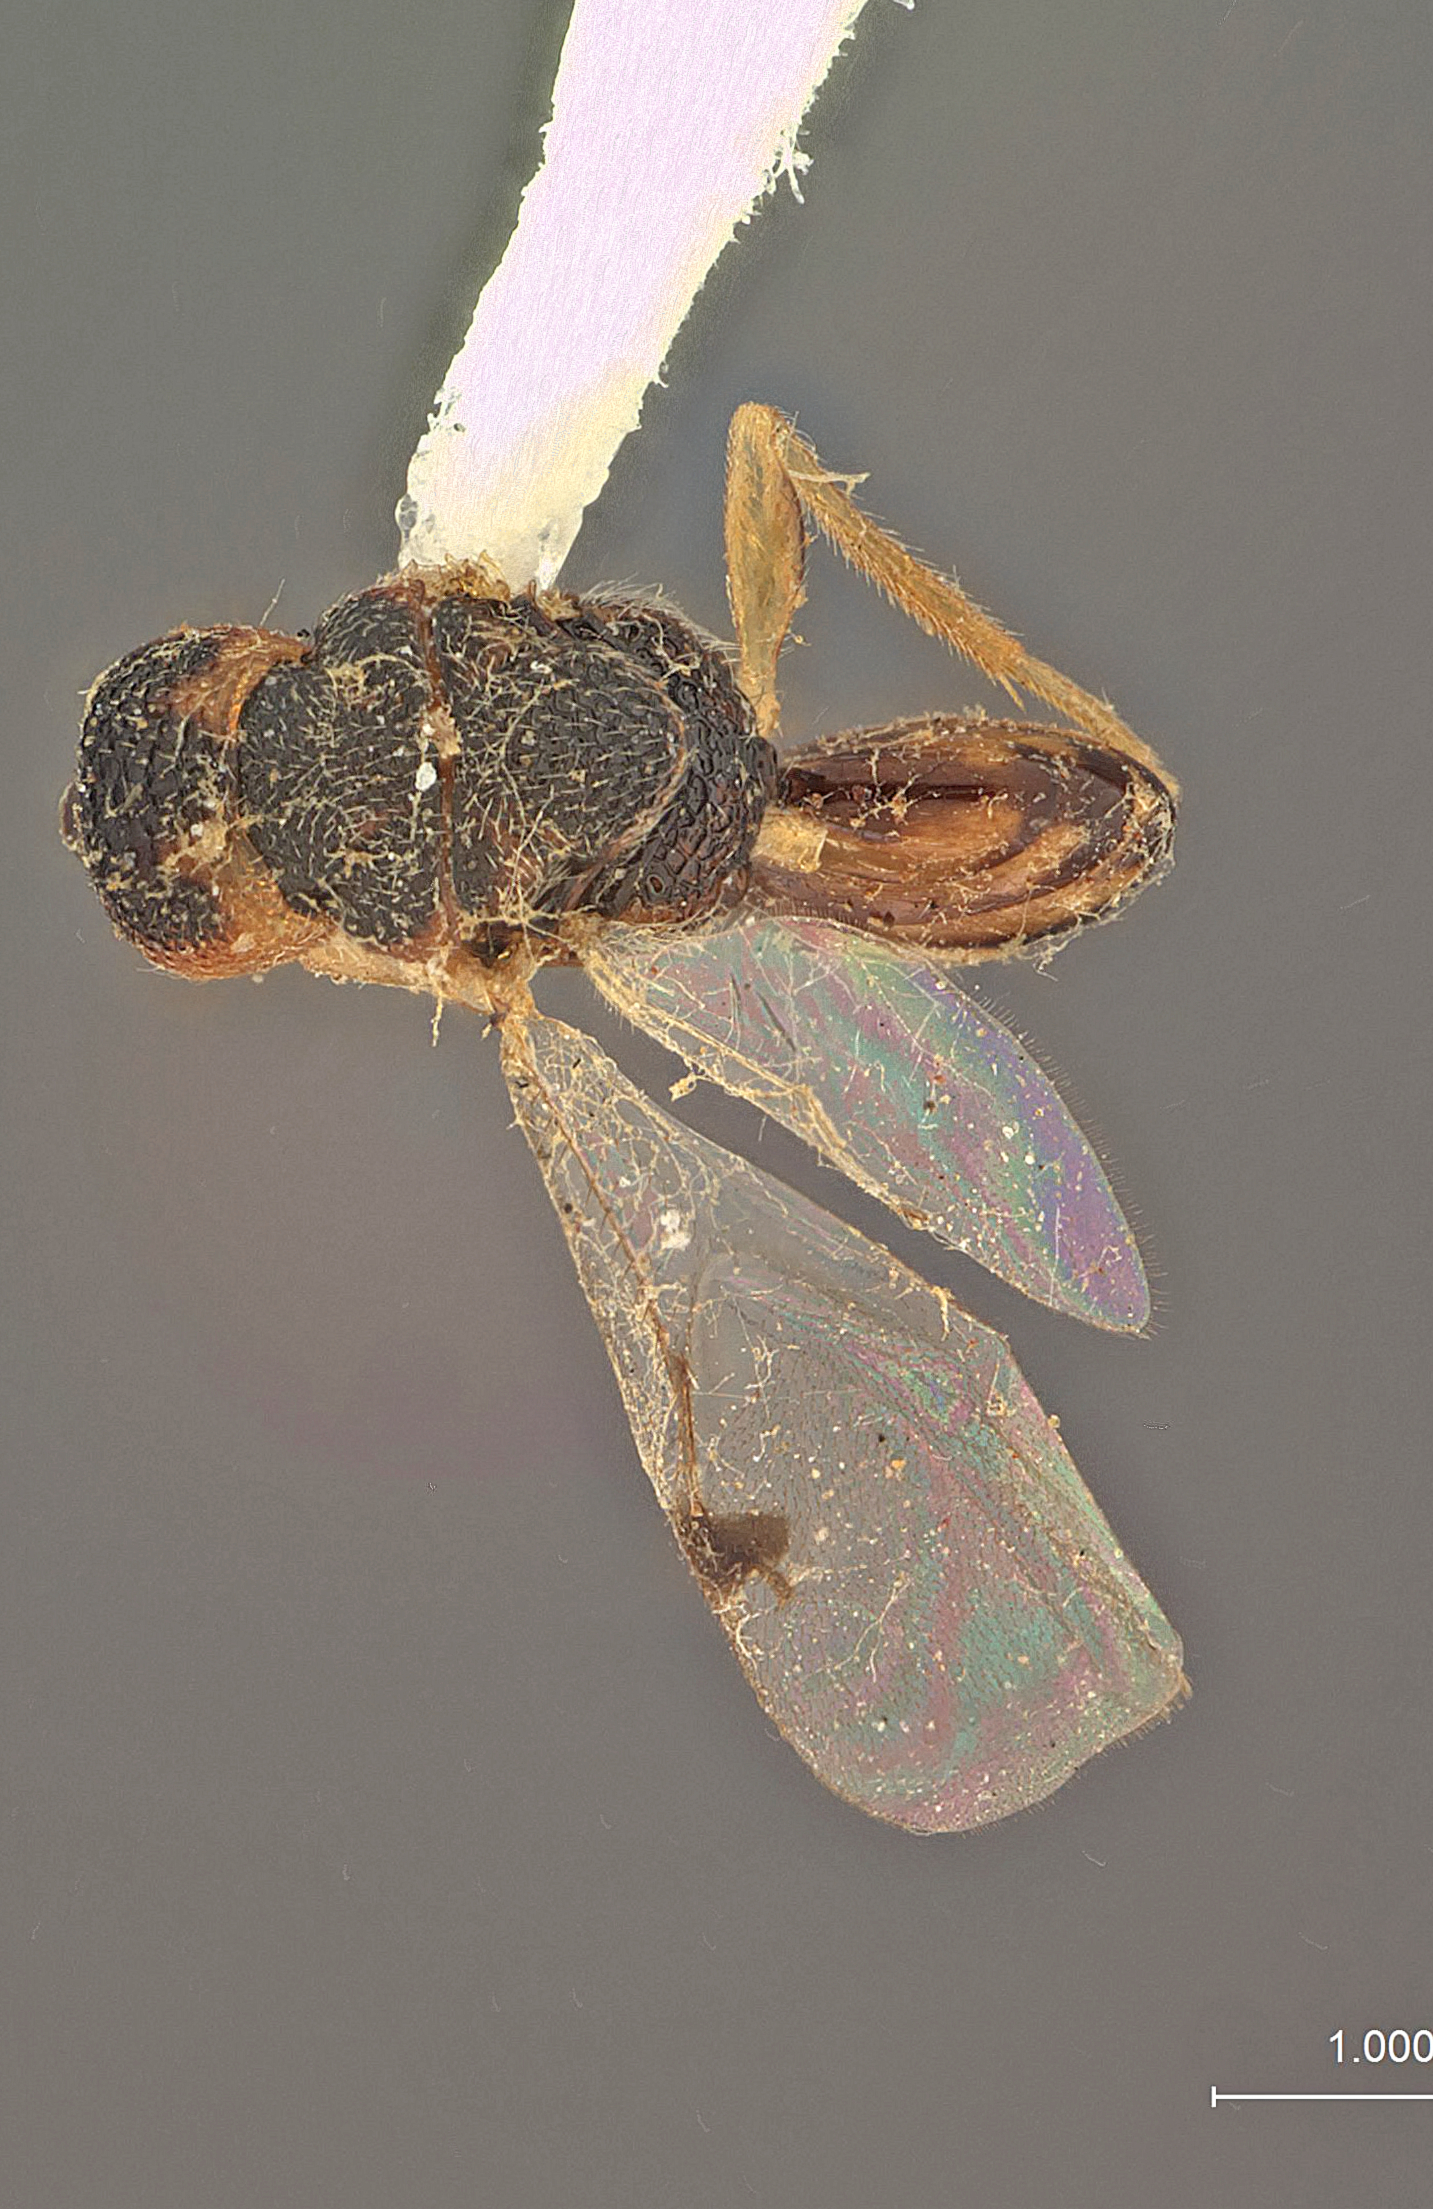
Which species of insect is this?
Prodecatoma beesoni
